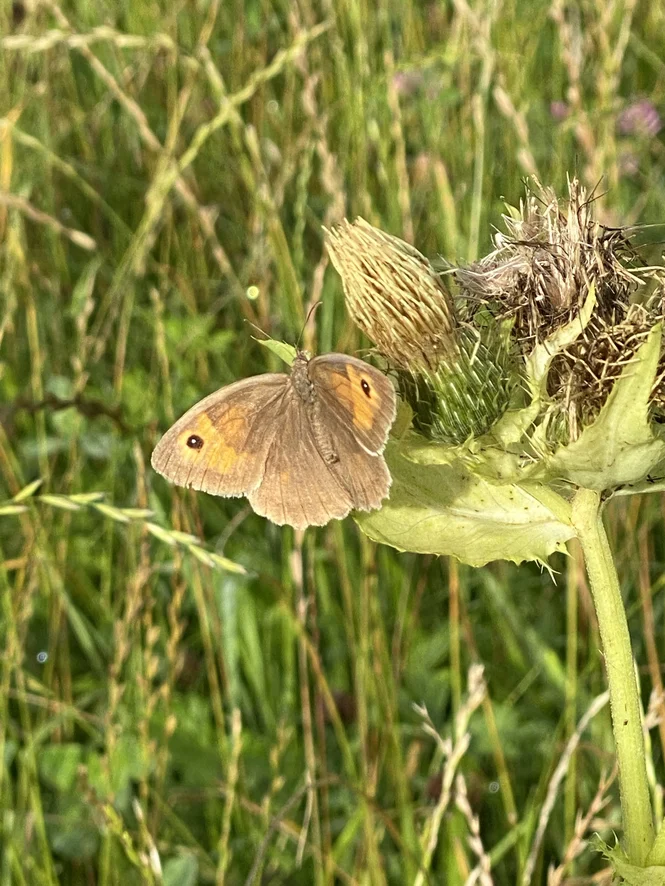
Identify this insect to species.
Maniola jurtina
